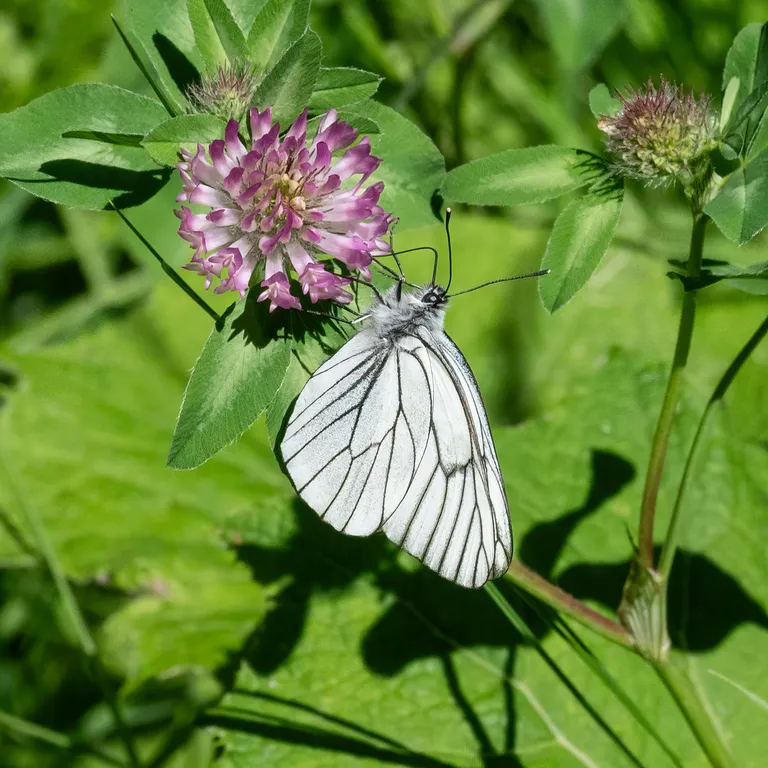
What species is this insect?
Aporia crataegi
